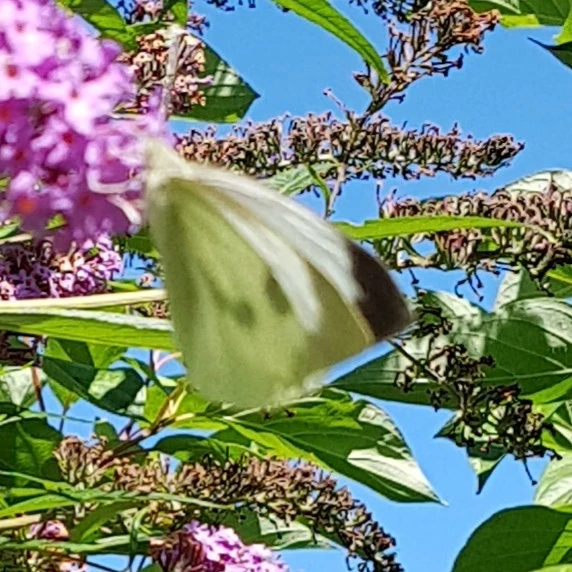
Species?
Pieris brassicae
